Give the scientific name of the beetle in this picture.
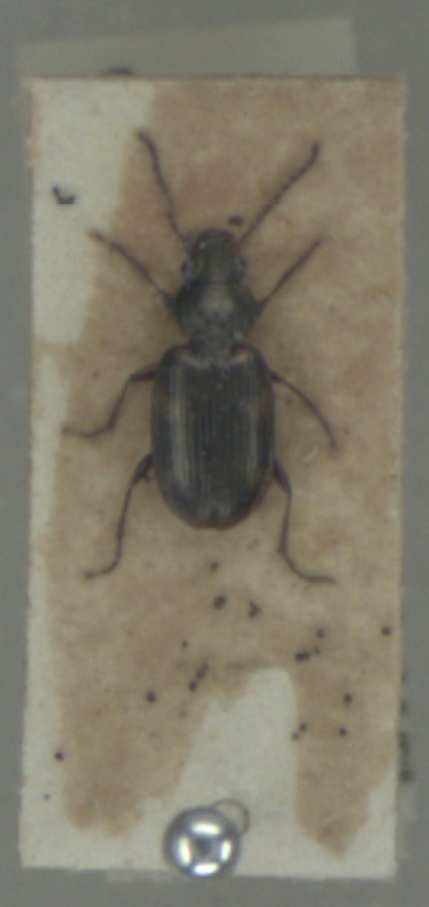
Bembidion varium
